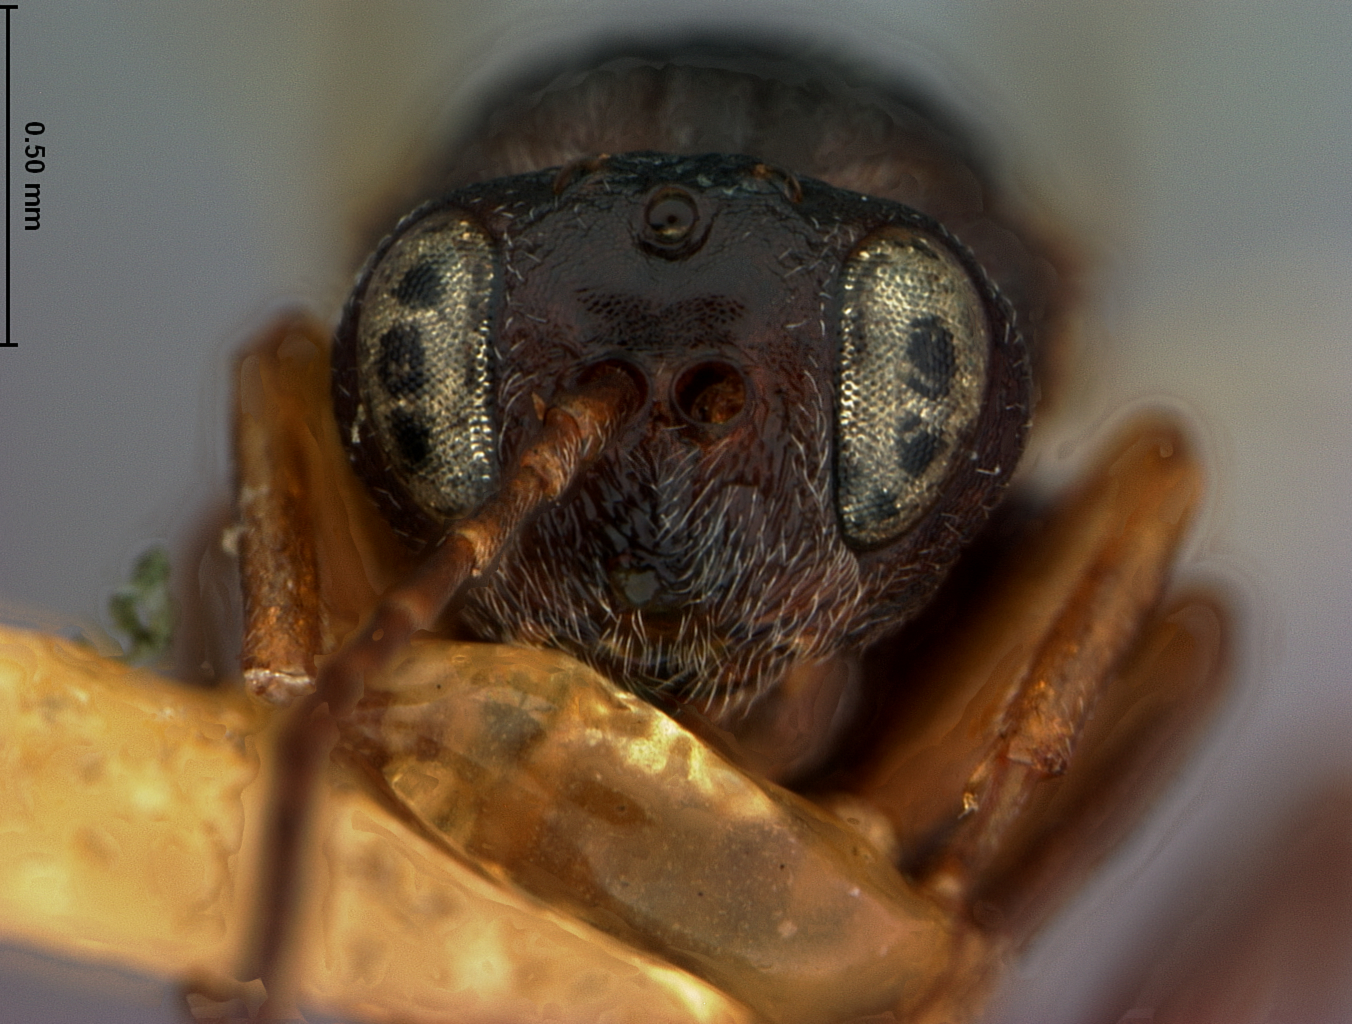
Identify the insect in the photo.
Andricus rugulosus
